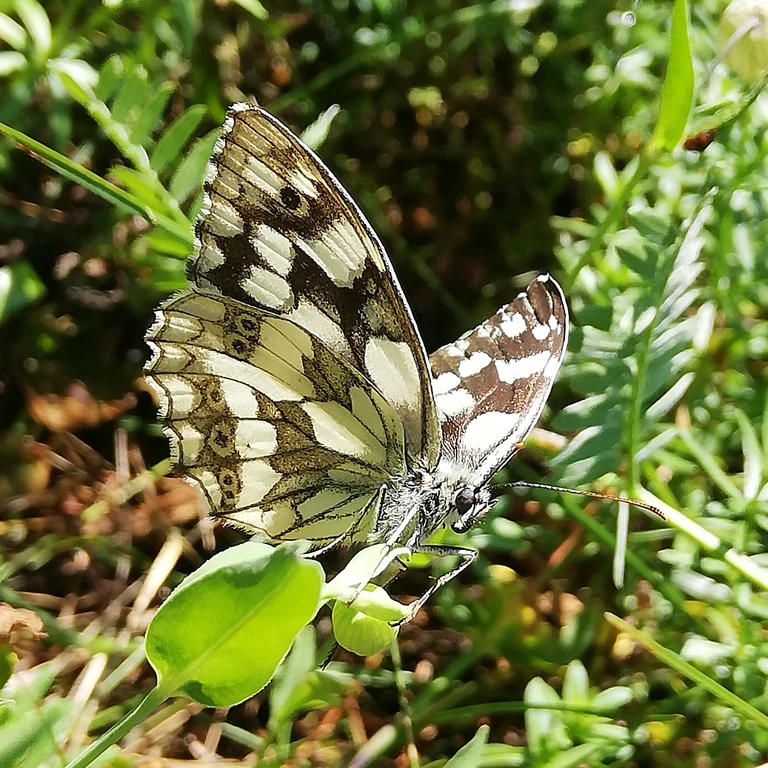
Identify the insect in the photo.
Melanargia galathea
